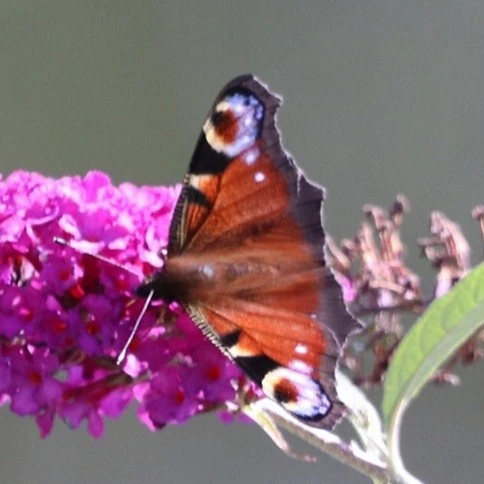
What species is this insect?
Aglais io
